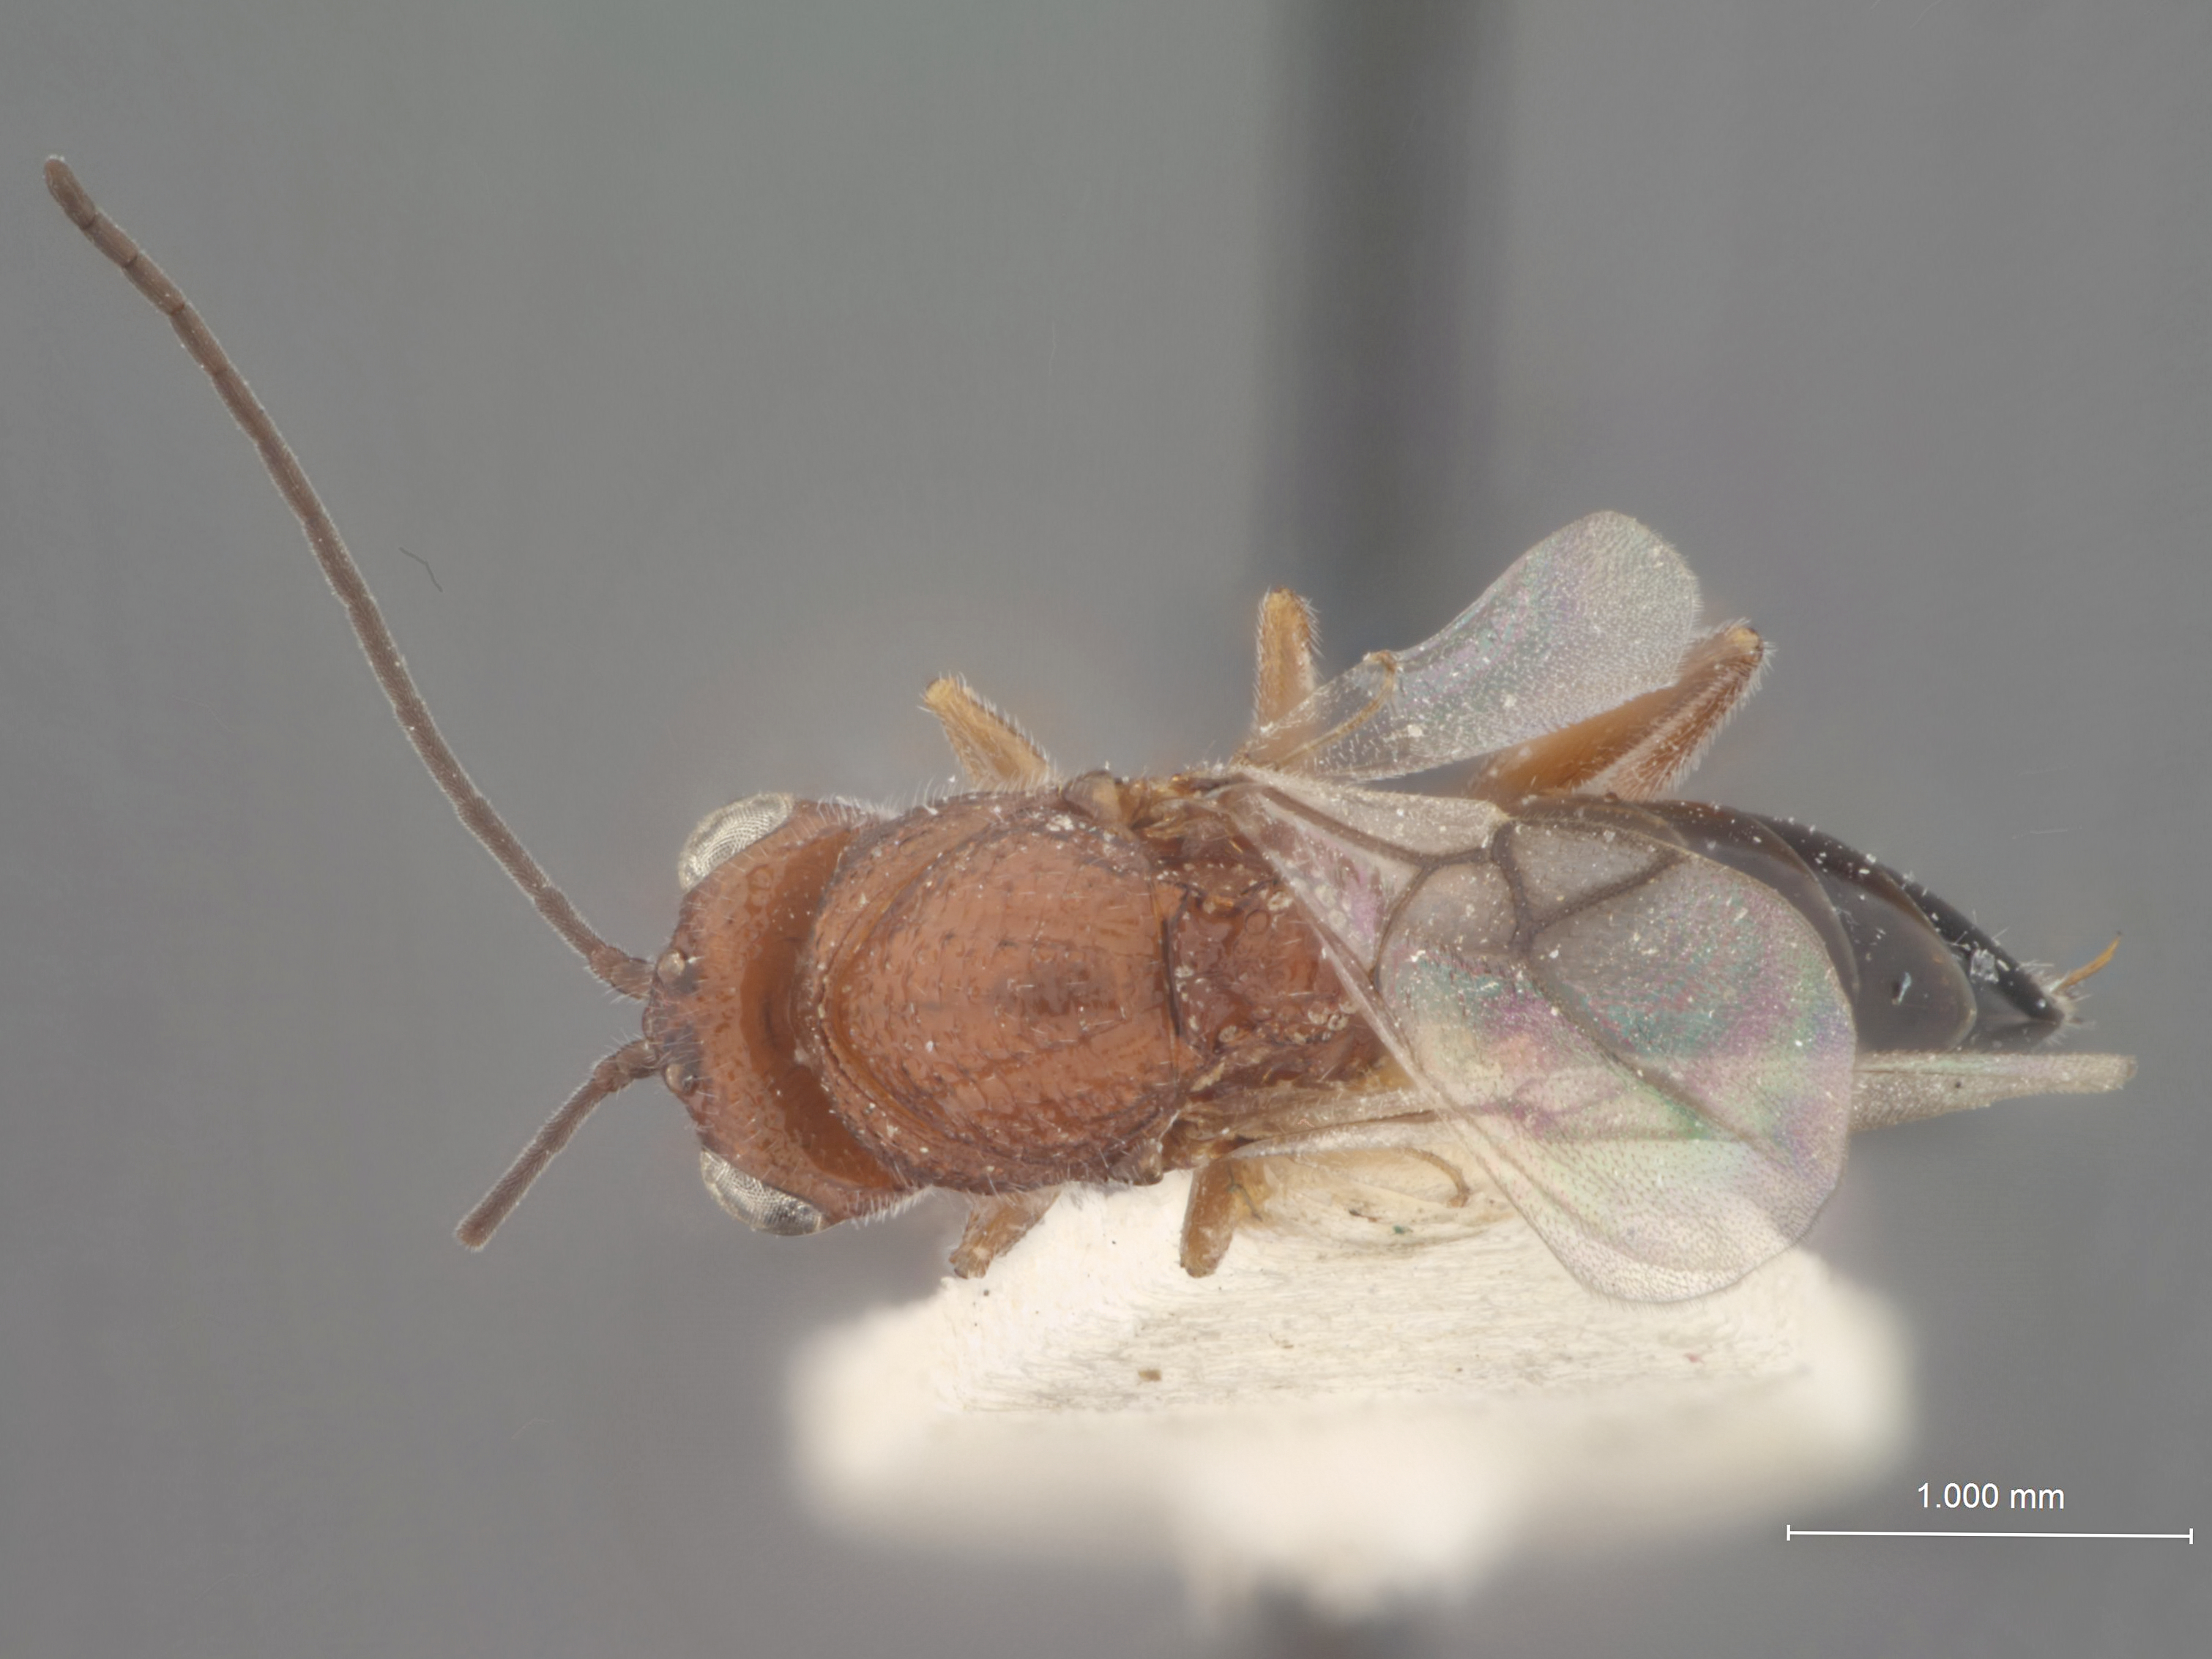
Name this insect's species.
Kiefferiella acmaeodera
